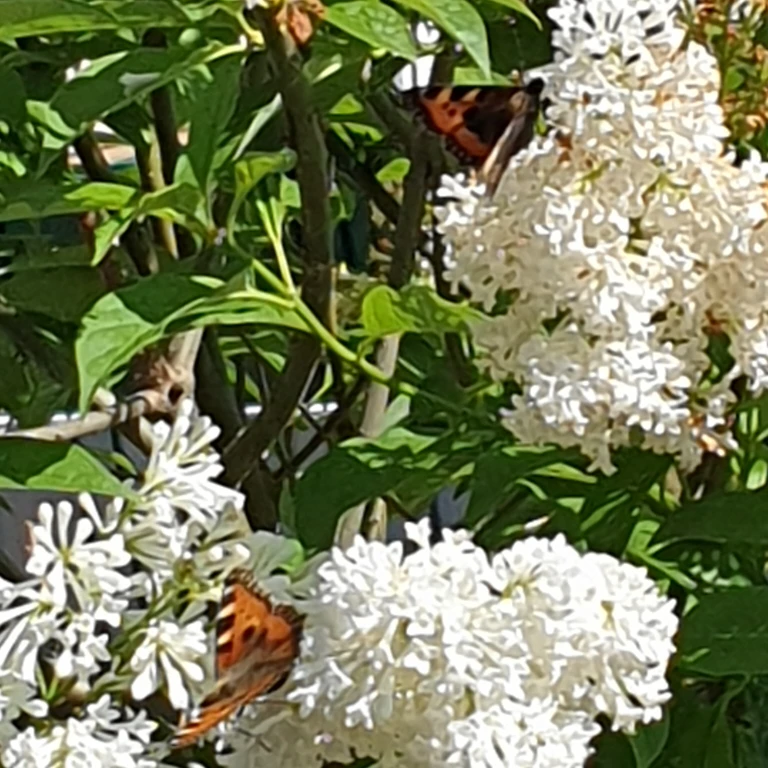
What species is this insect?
Aglais urticae
